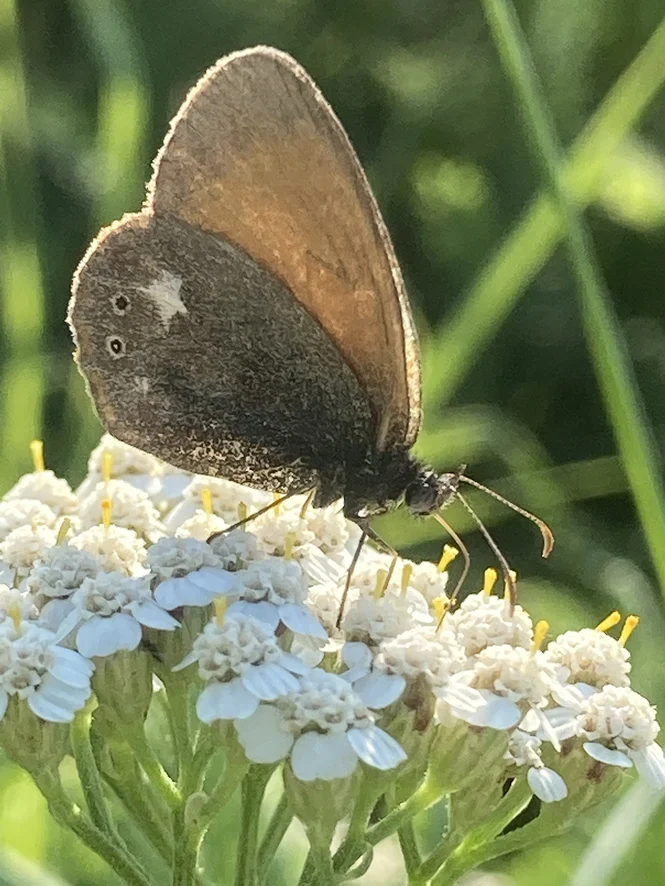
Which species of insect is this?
Coenonympha glycerion (also Coenonympha iphis)
